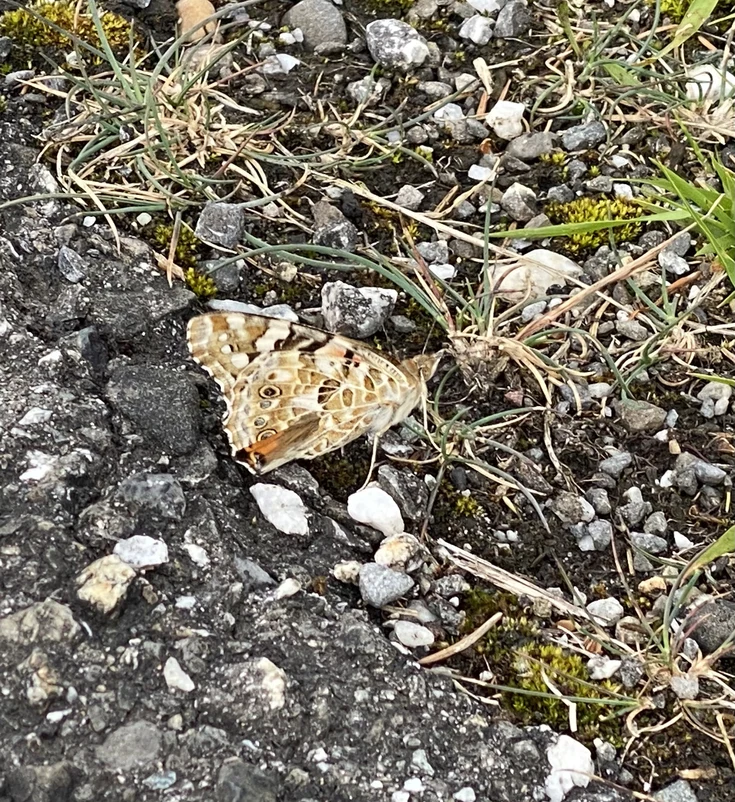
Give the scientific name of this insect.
Vanessa cardui
